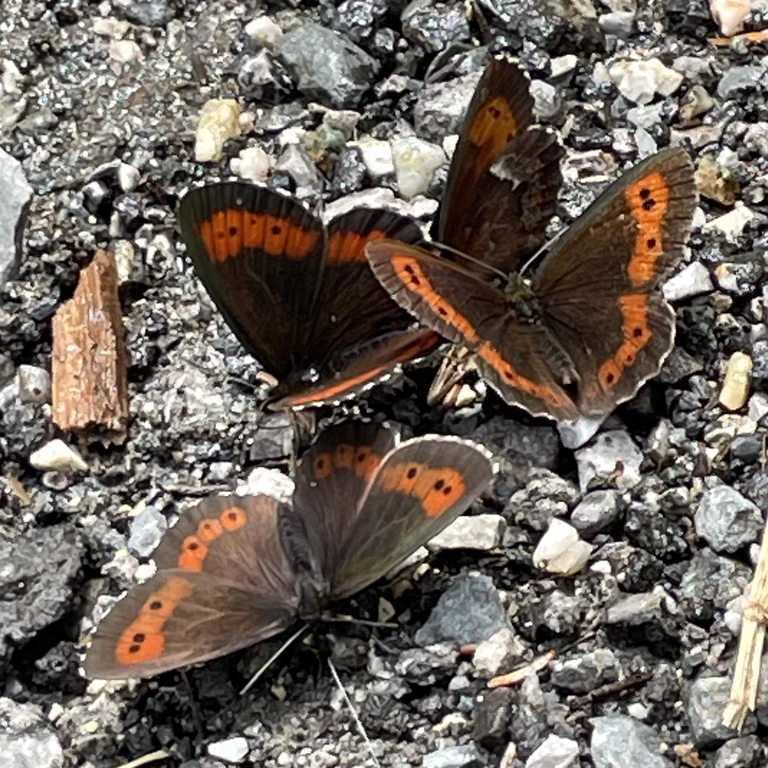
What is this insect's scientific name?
Erebia euryale
